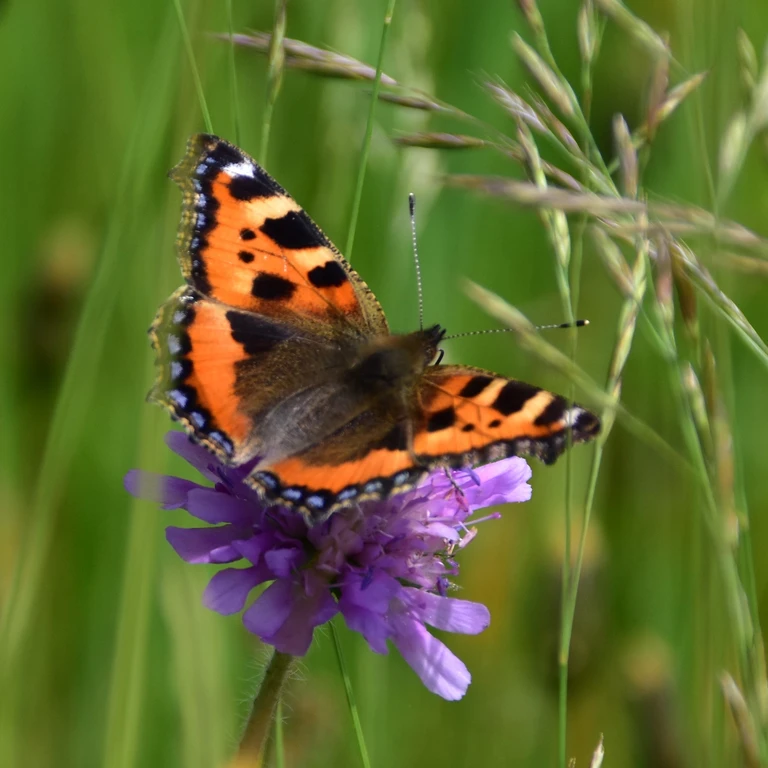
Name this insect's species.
Aglais urticae
